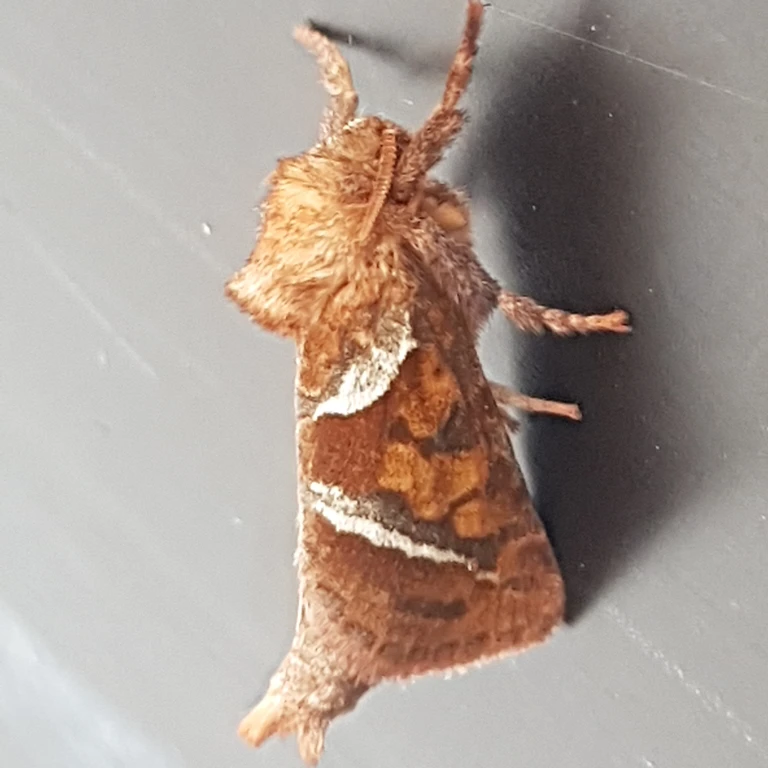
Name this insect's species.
Triodia sylvina
